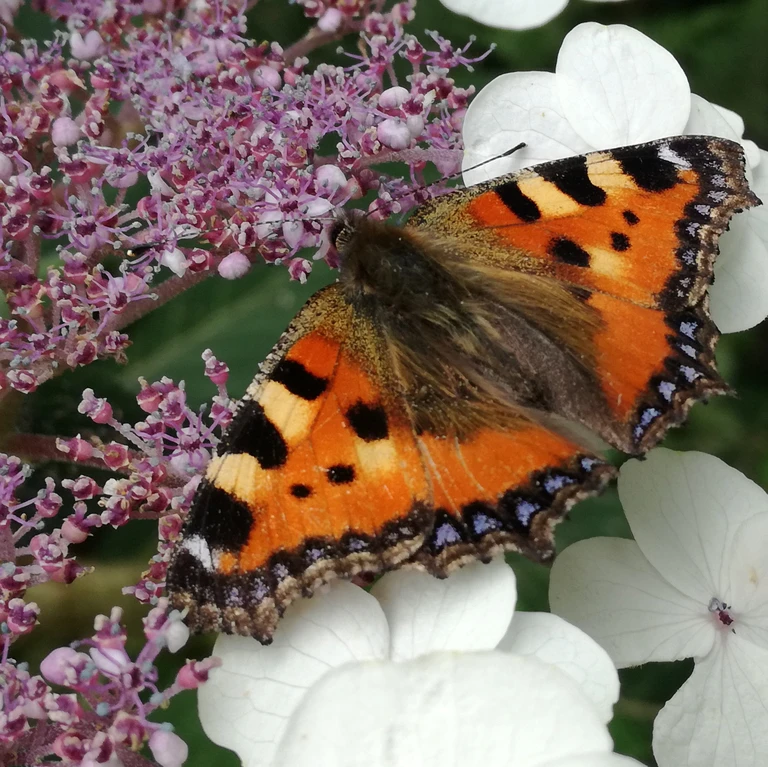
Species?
Aglais urticae
